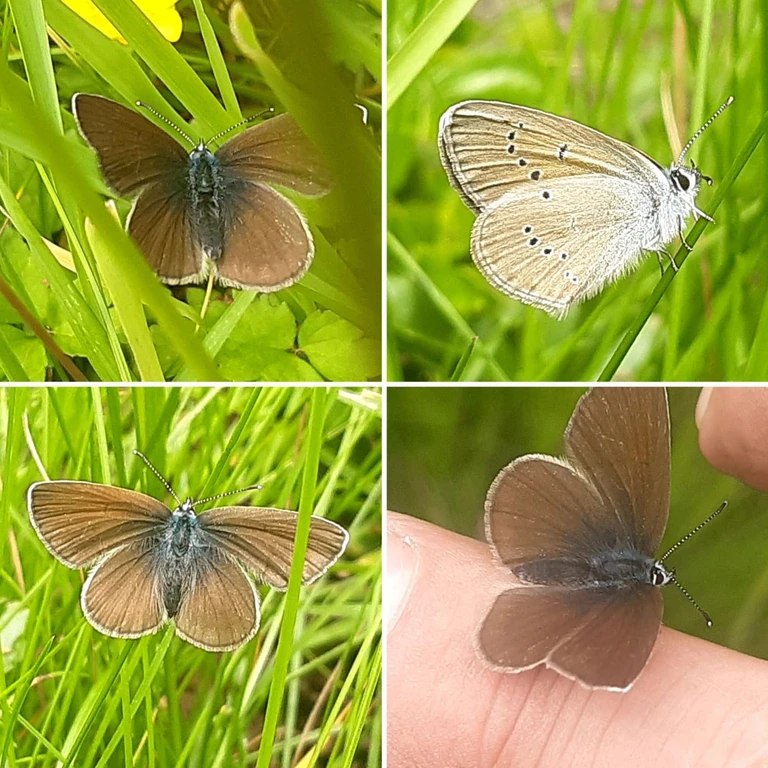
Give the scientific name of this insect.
Cyaniris semiargus
